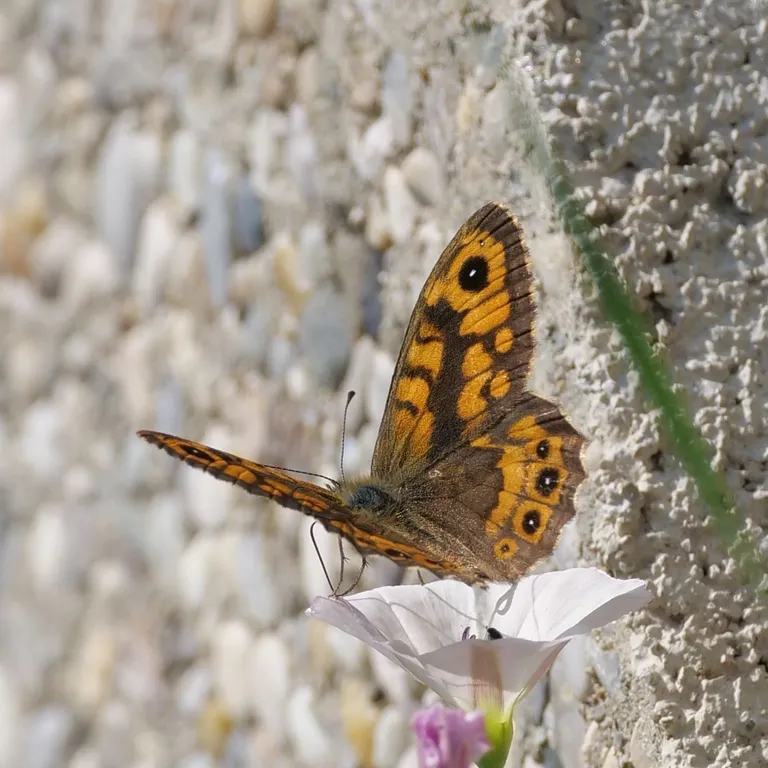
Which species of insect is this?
Lasiommata megera (also Pararge megera)
